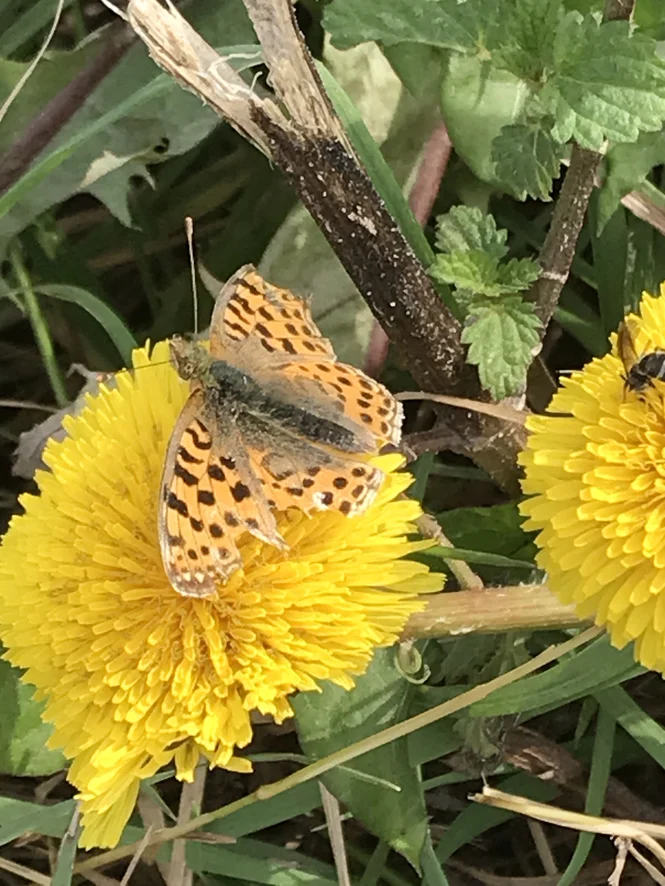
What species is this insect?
Issoria lathonia
